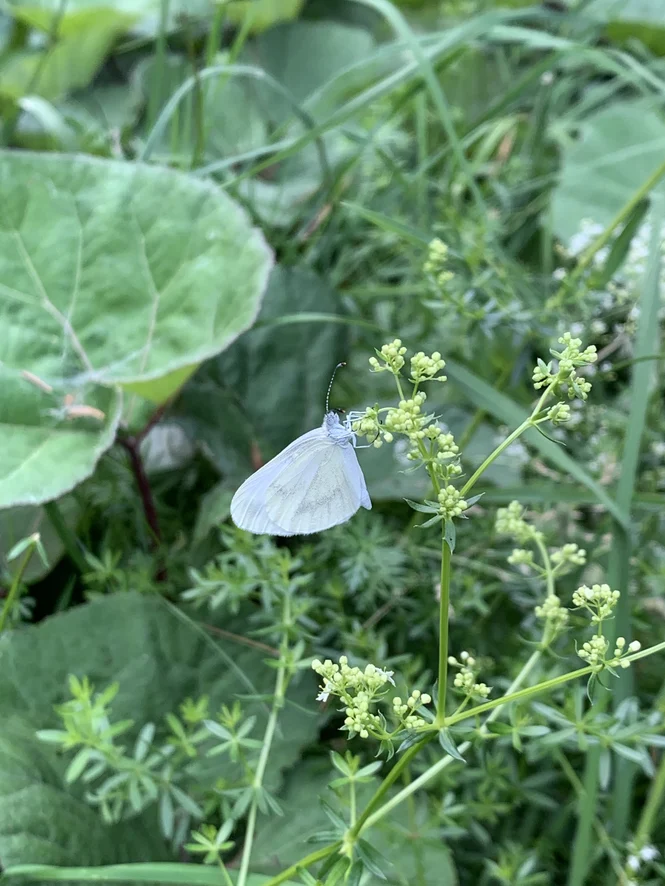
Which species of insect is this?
Leptidea sinapis/juvernica
